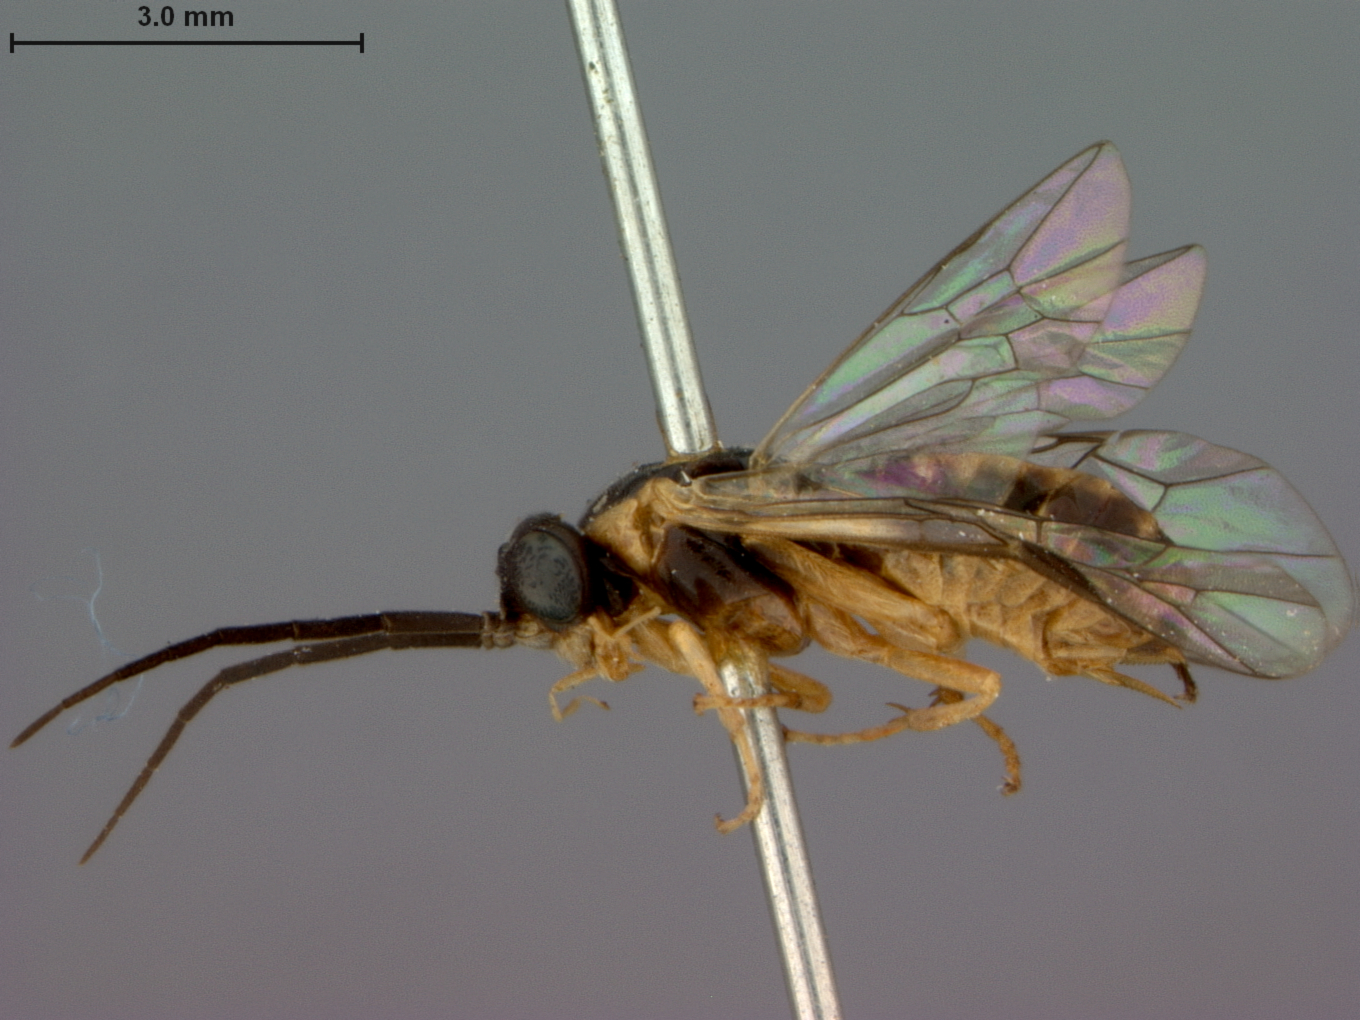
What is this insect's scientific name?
Pteronus carpini
